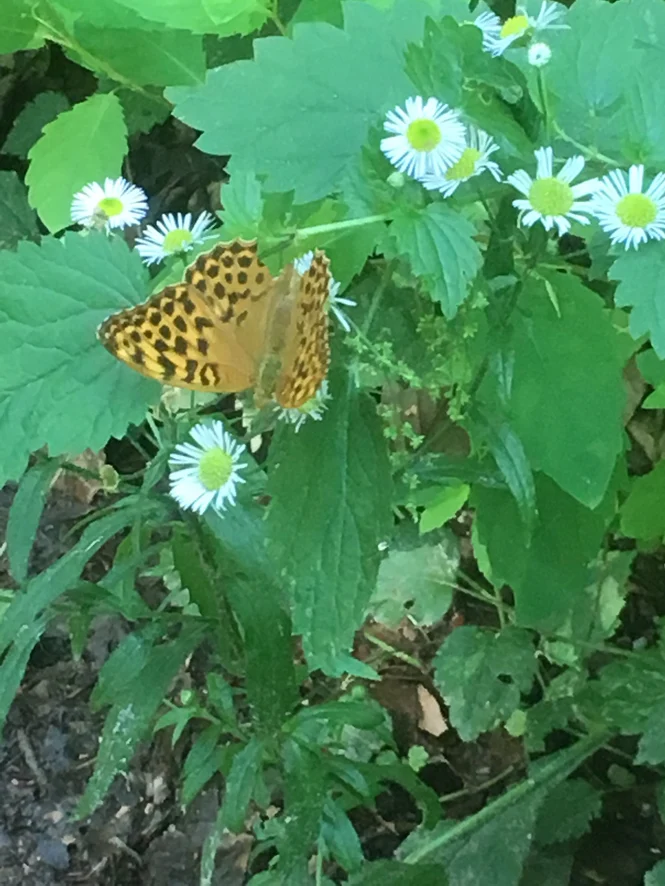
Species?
Argynnis paphia
